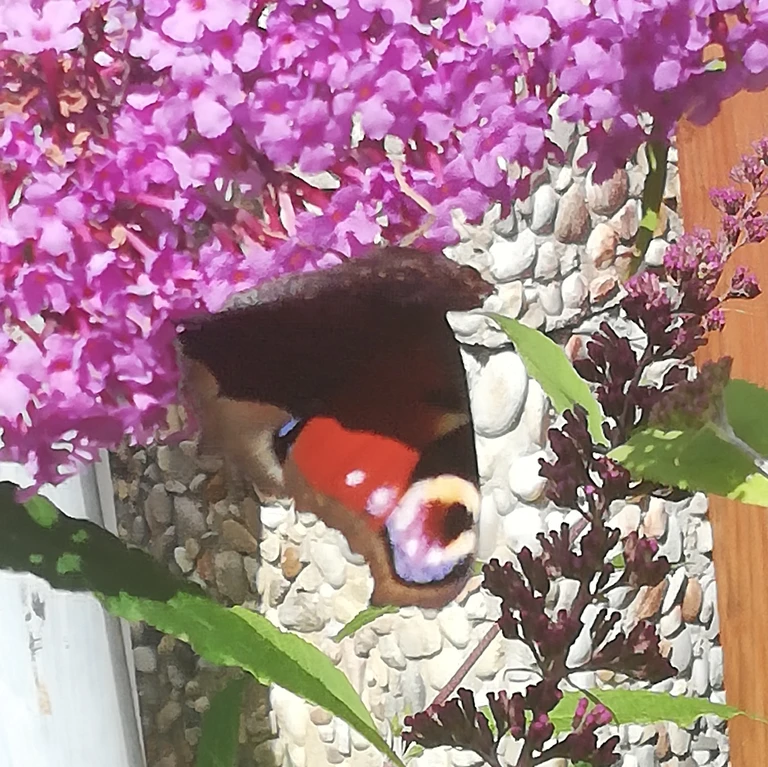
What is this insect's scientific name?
Aglais io
